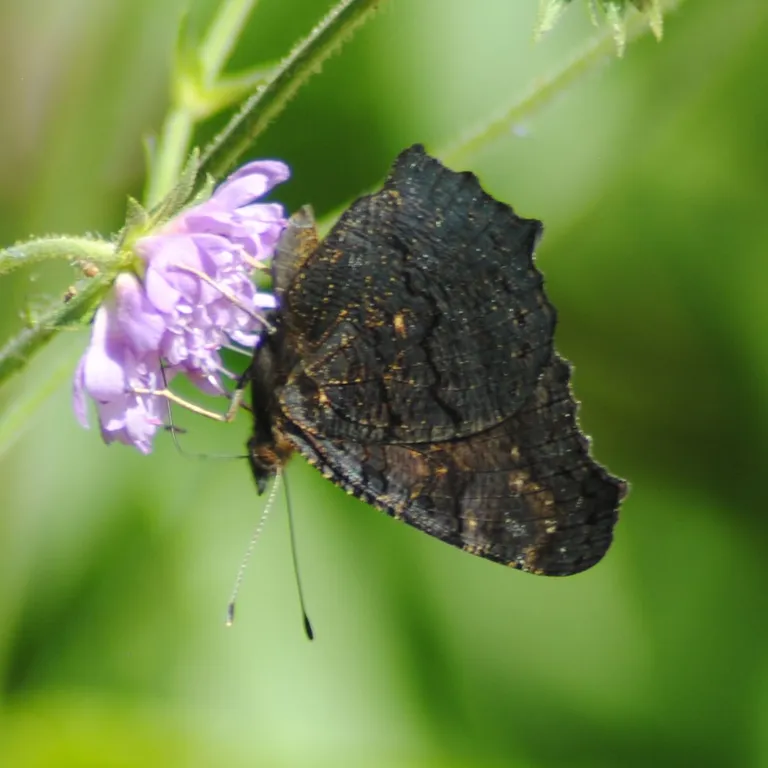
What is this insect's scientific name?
Aglais io
